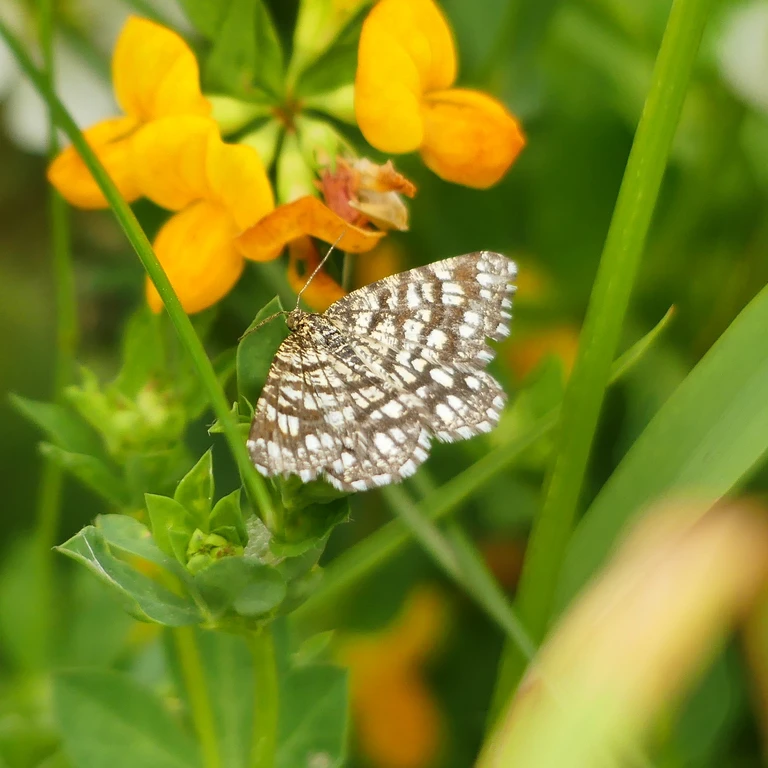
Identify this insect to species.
Chiasmia clathrata
